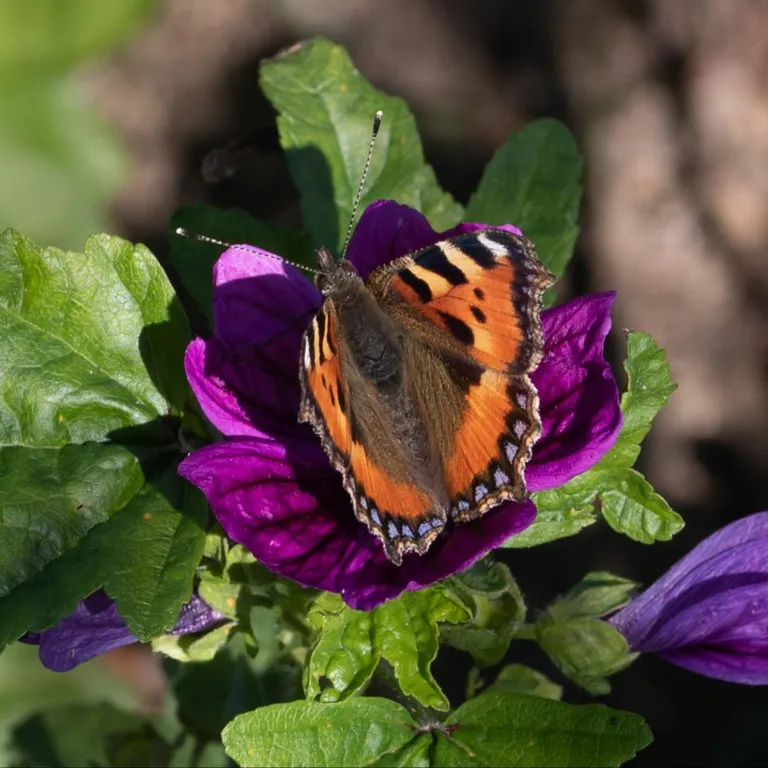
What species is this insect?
Aglais urticae
